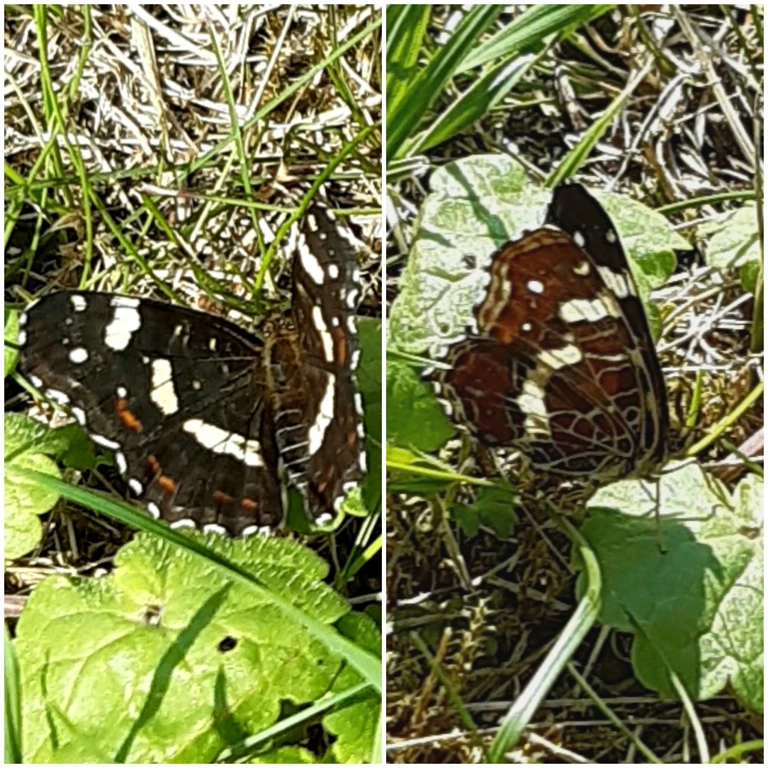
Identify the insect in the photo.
Araschnia levana
